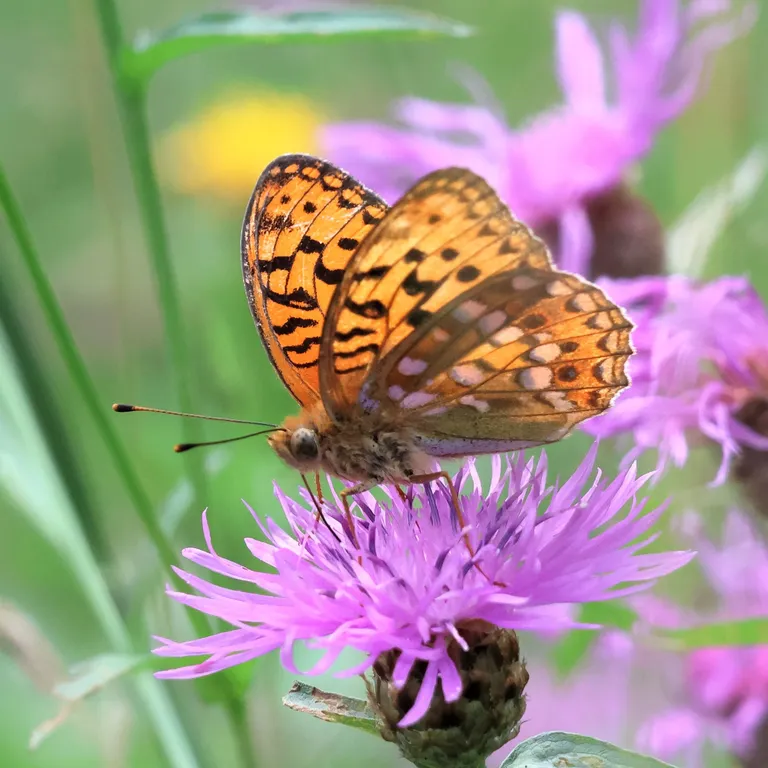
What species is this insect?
Fabriciana adippe
